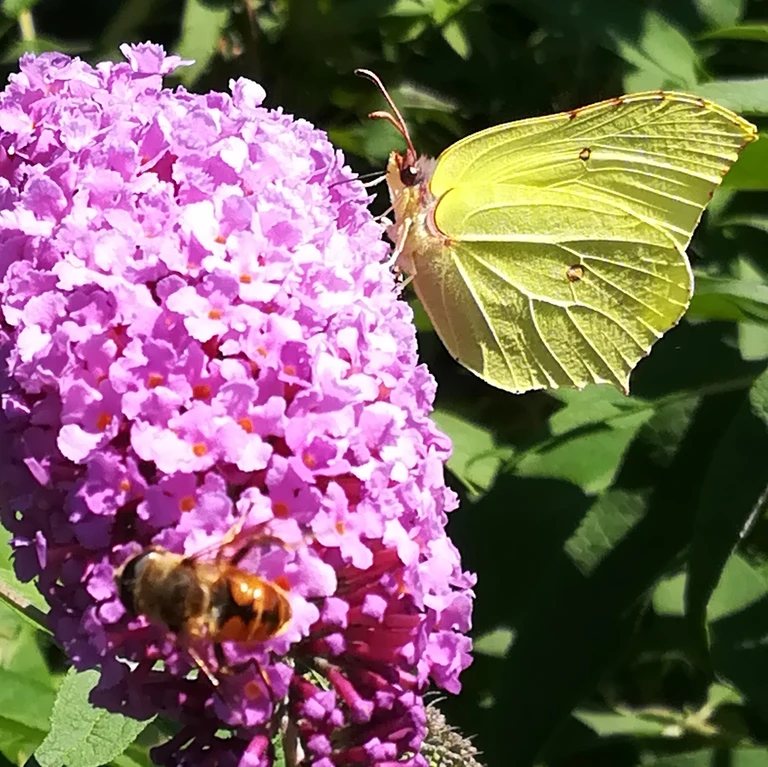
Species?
Gonepteryx rhamni
